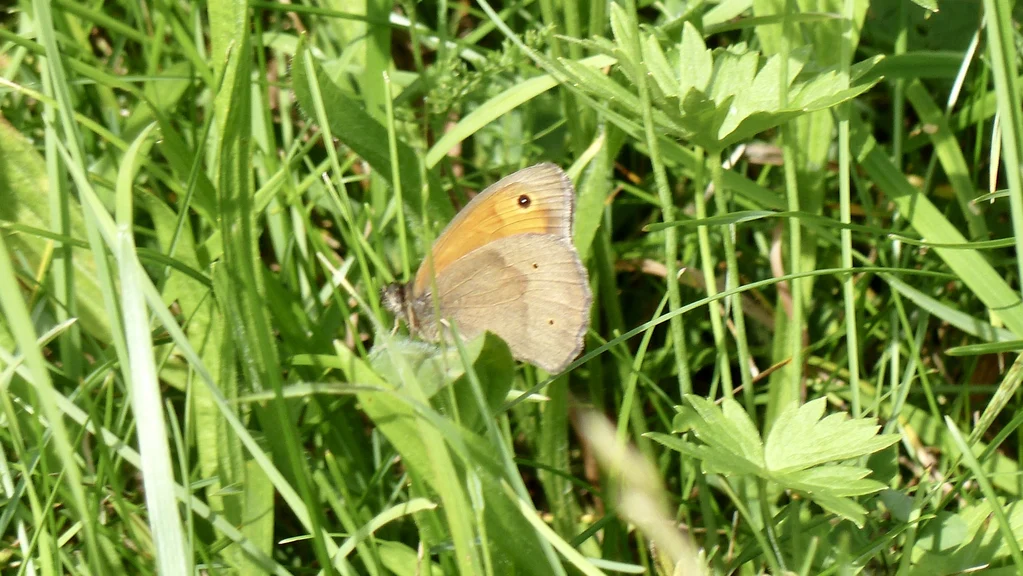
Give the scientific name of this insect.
Maniola jurtina
